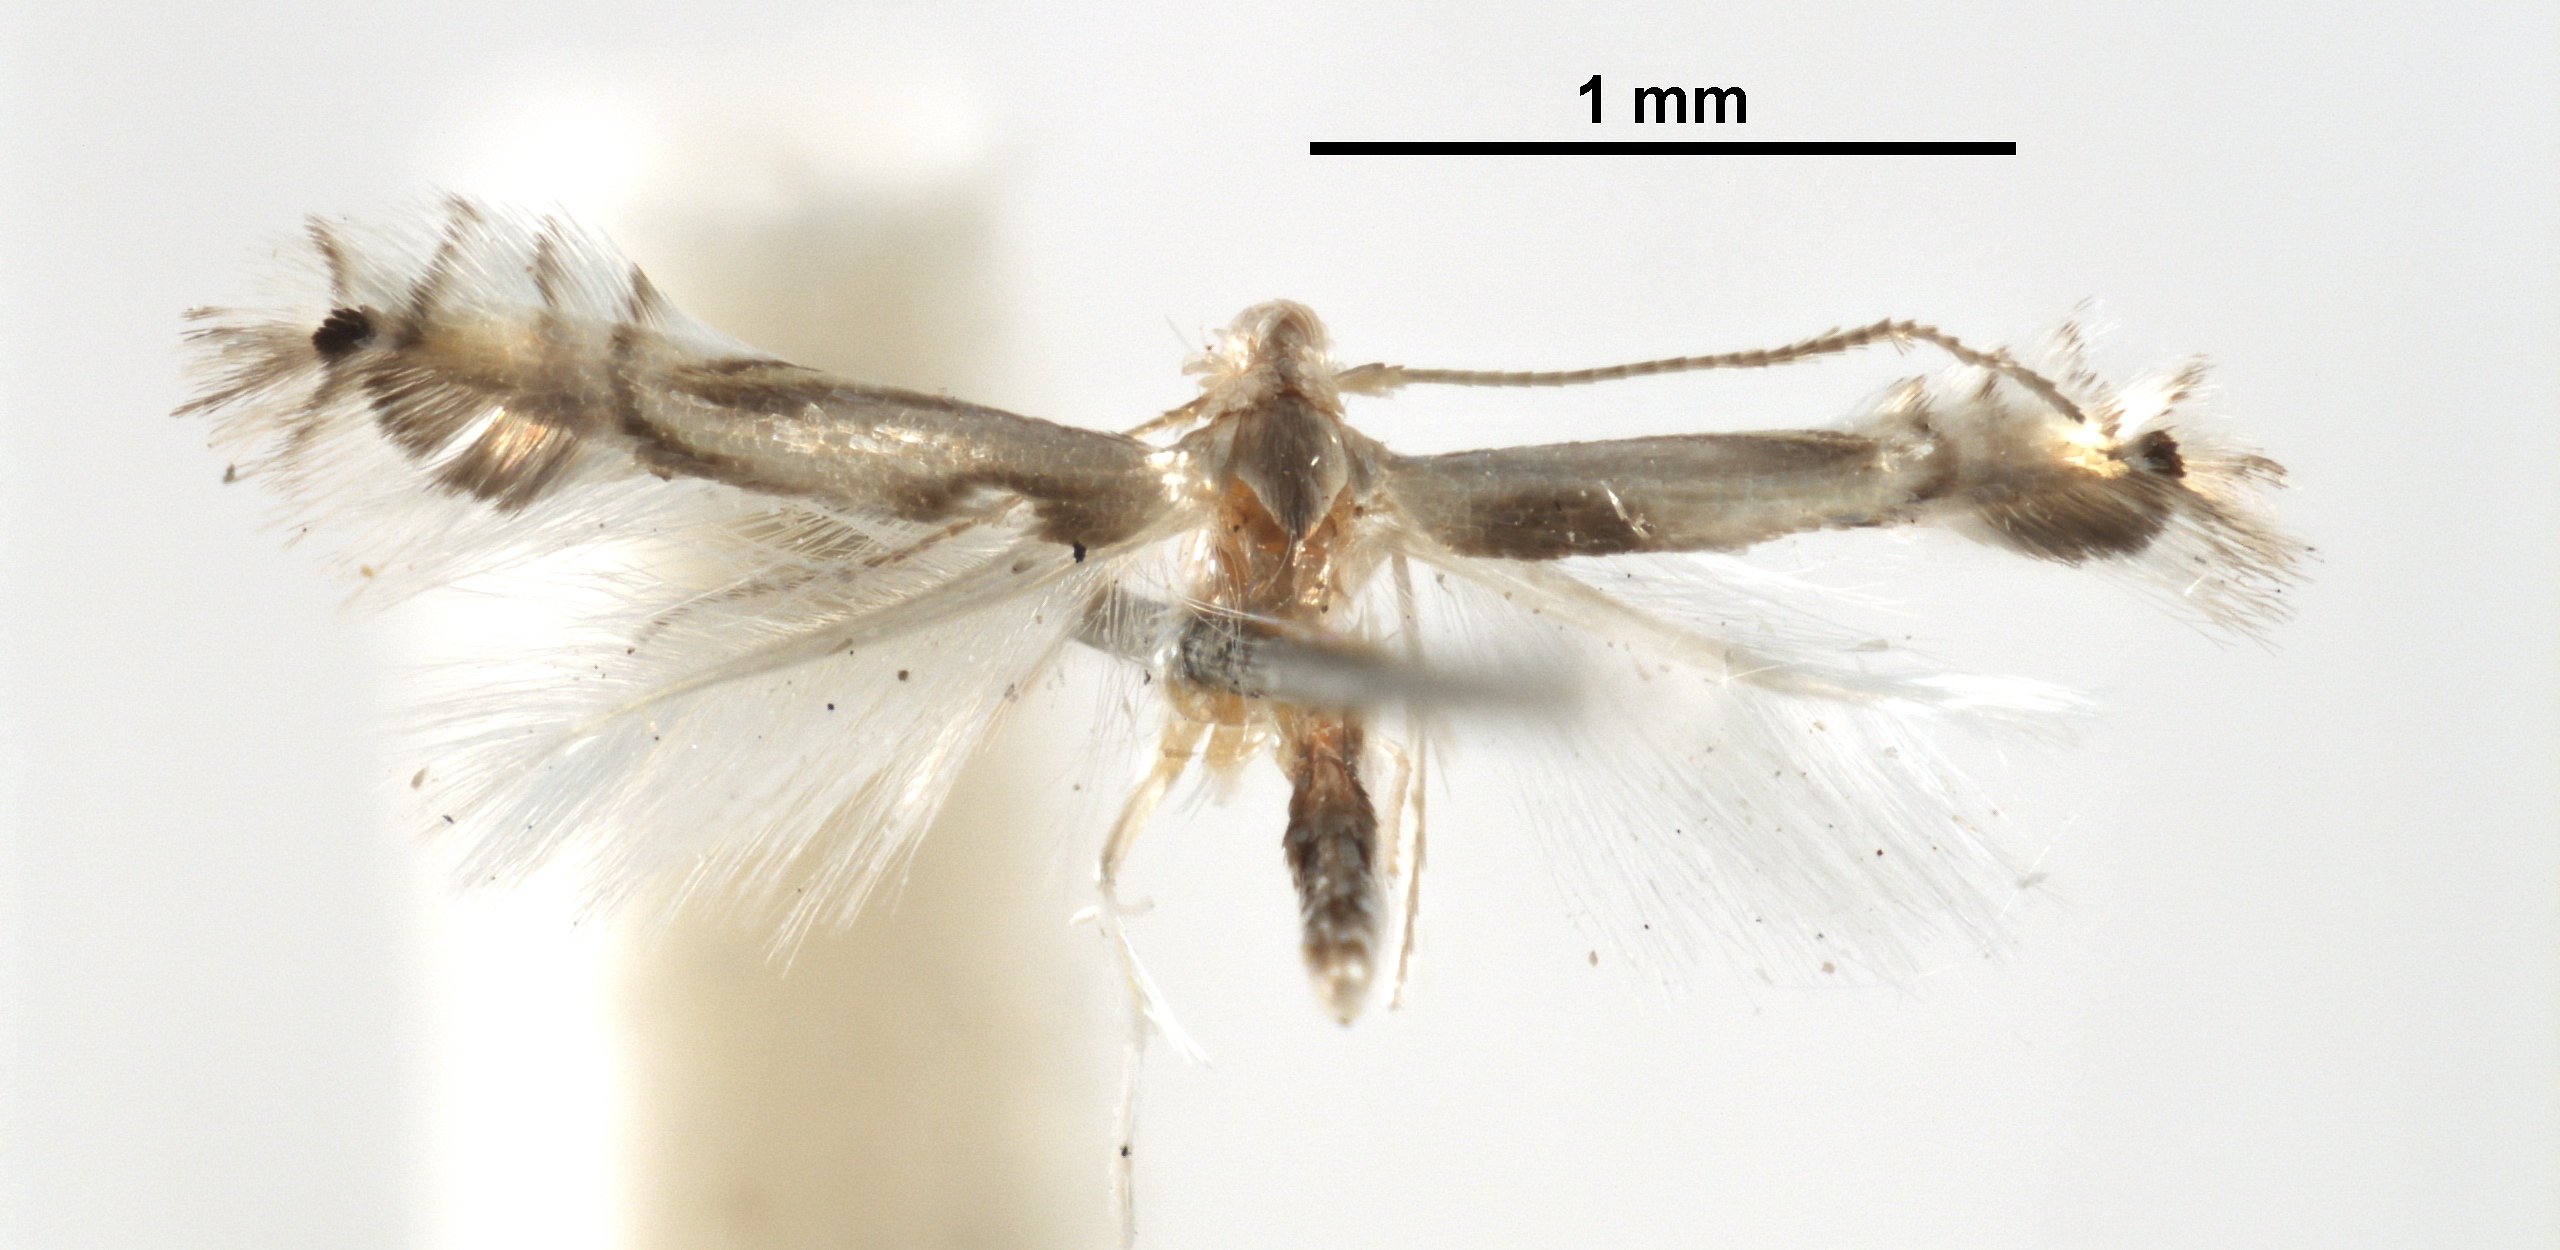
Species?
Phyllocnistis temperatior
